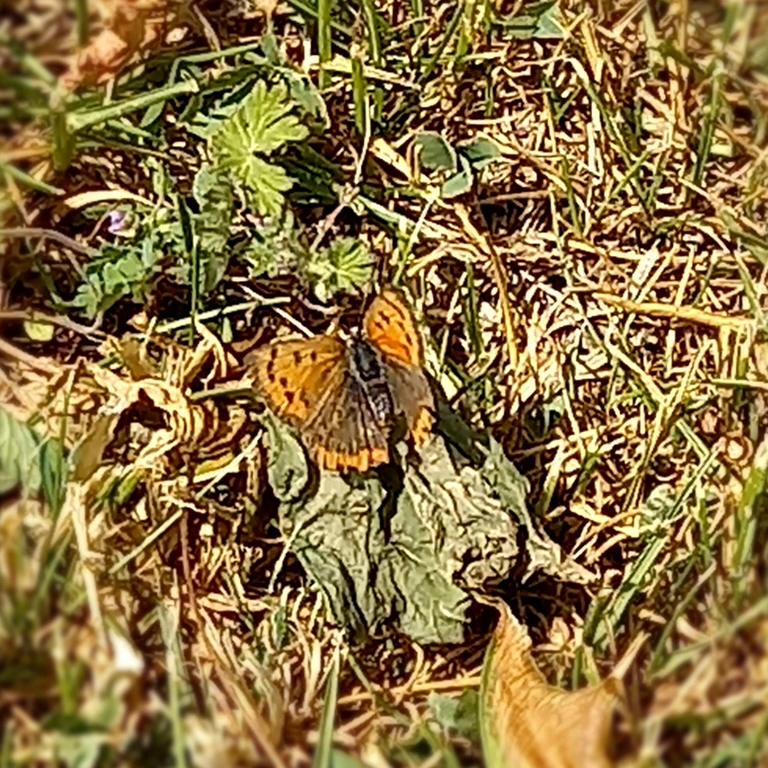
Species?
Lycaena phlaeas
